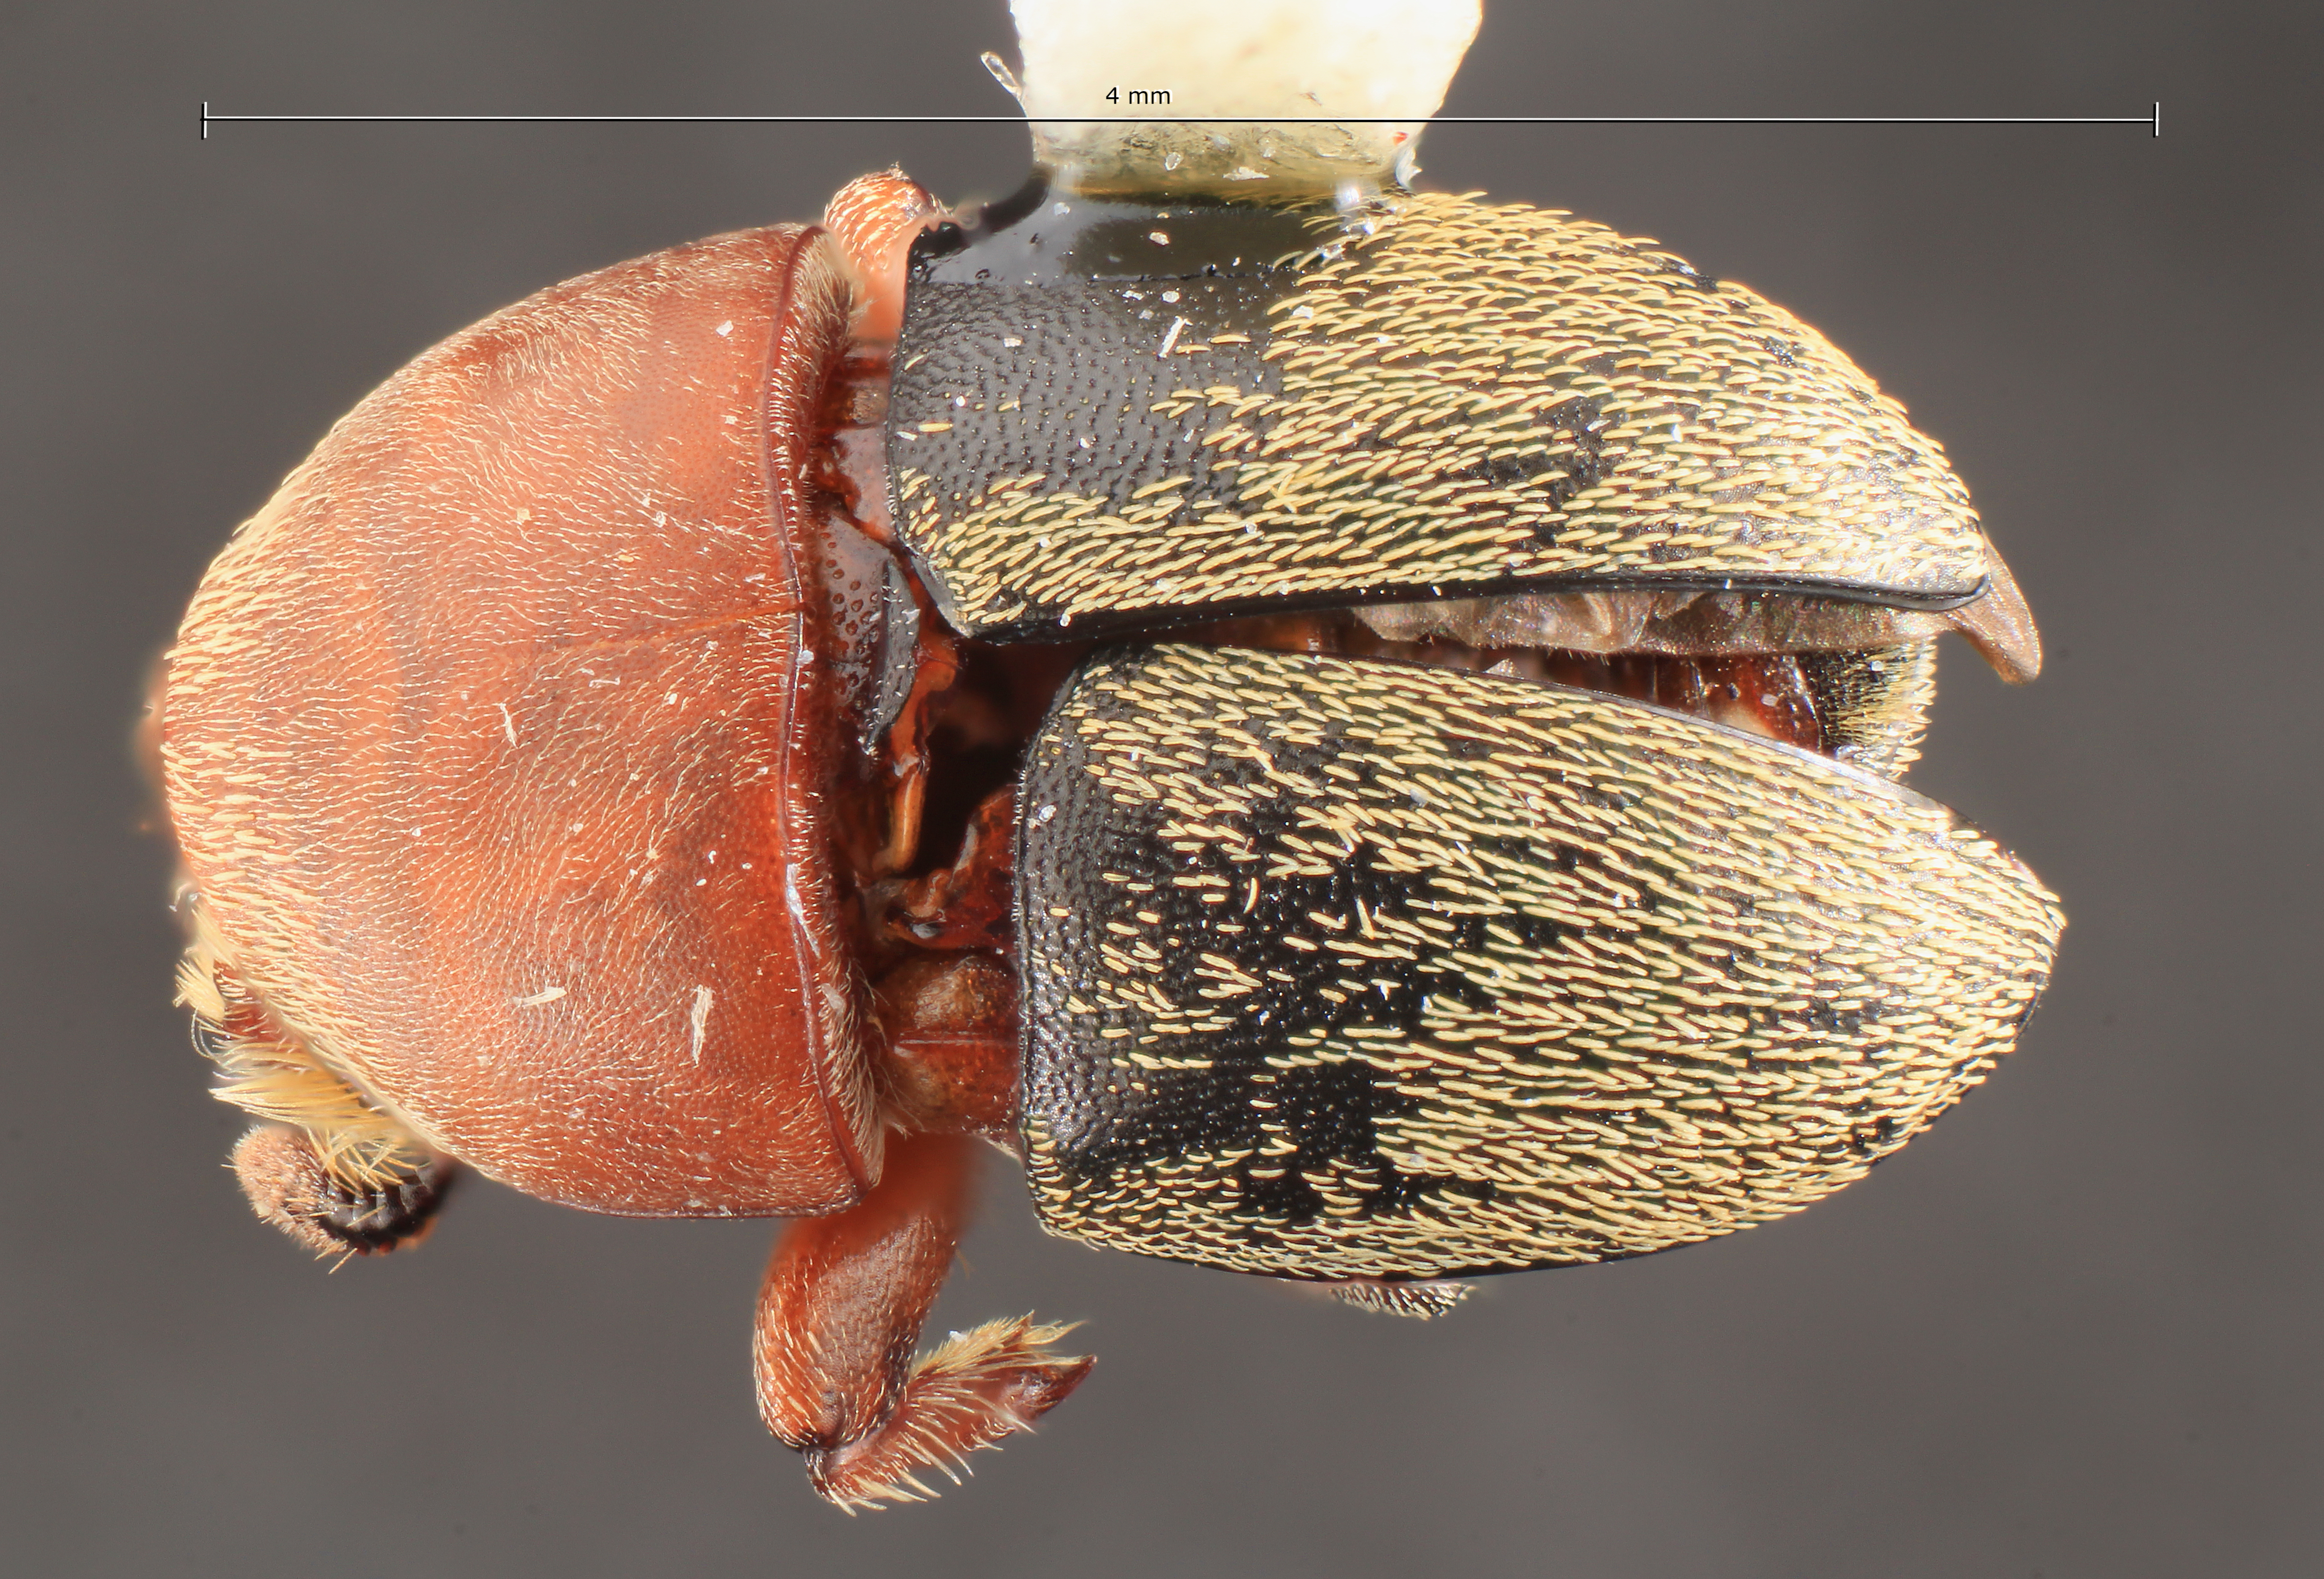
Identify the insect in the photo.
Camptocerus mallopterus
